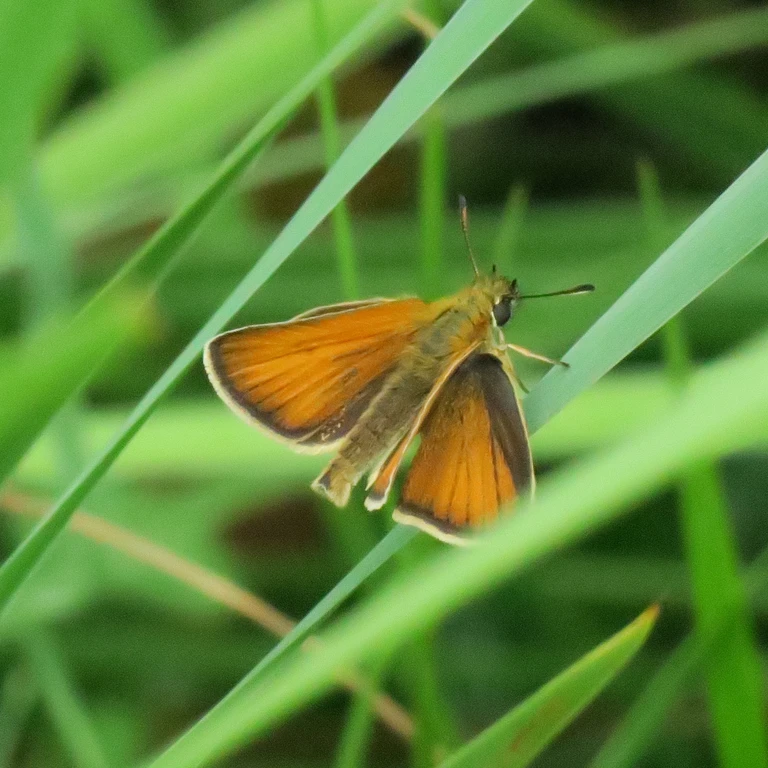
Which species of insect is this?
Thymelicus lineola
